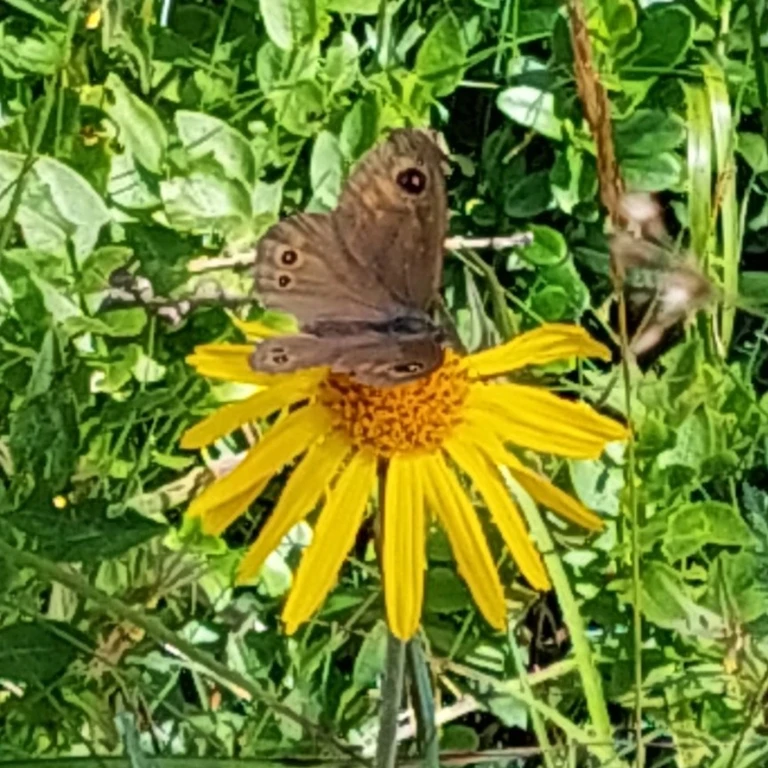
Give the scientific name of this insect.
Lasiommata maera (also Pararge maera)
